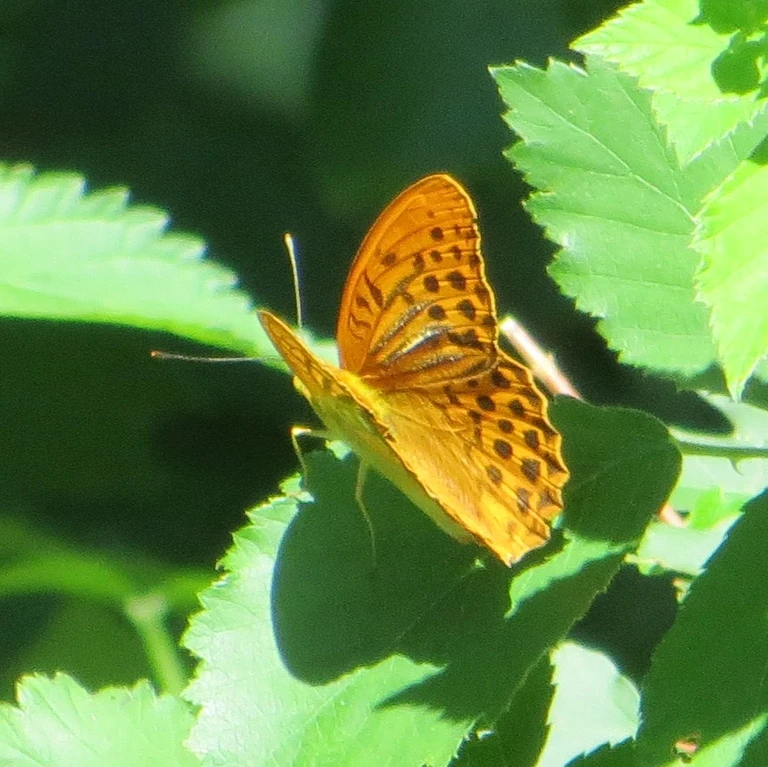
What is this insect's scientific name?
Argynnis paphia
